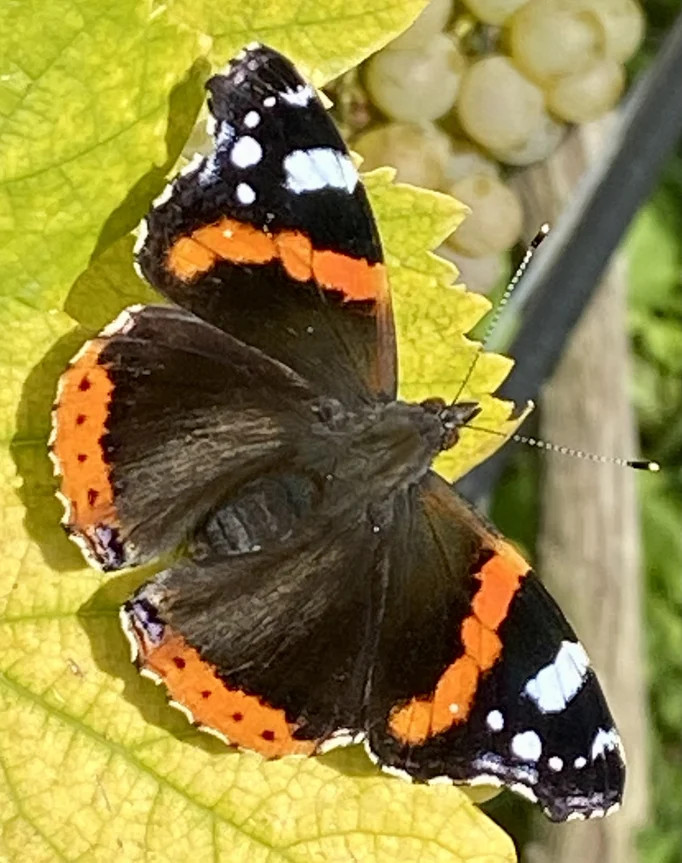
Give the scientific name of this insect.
Vanessa atalanta
